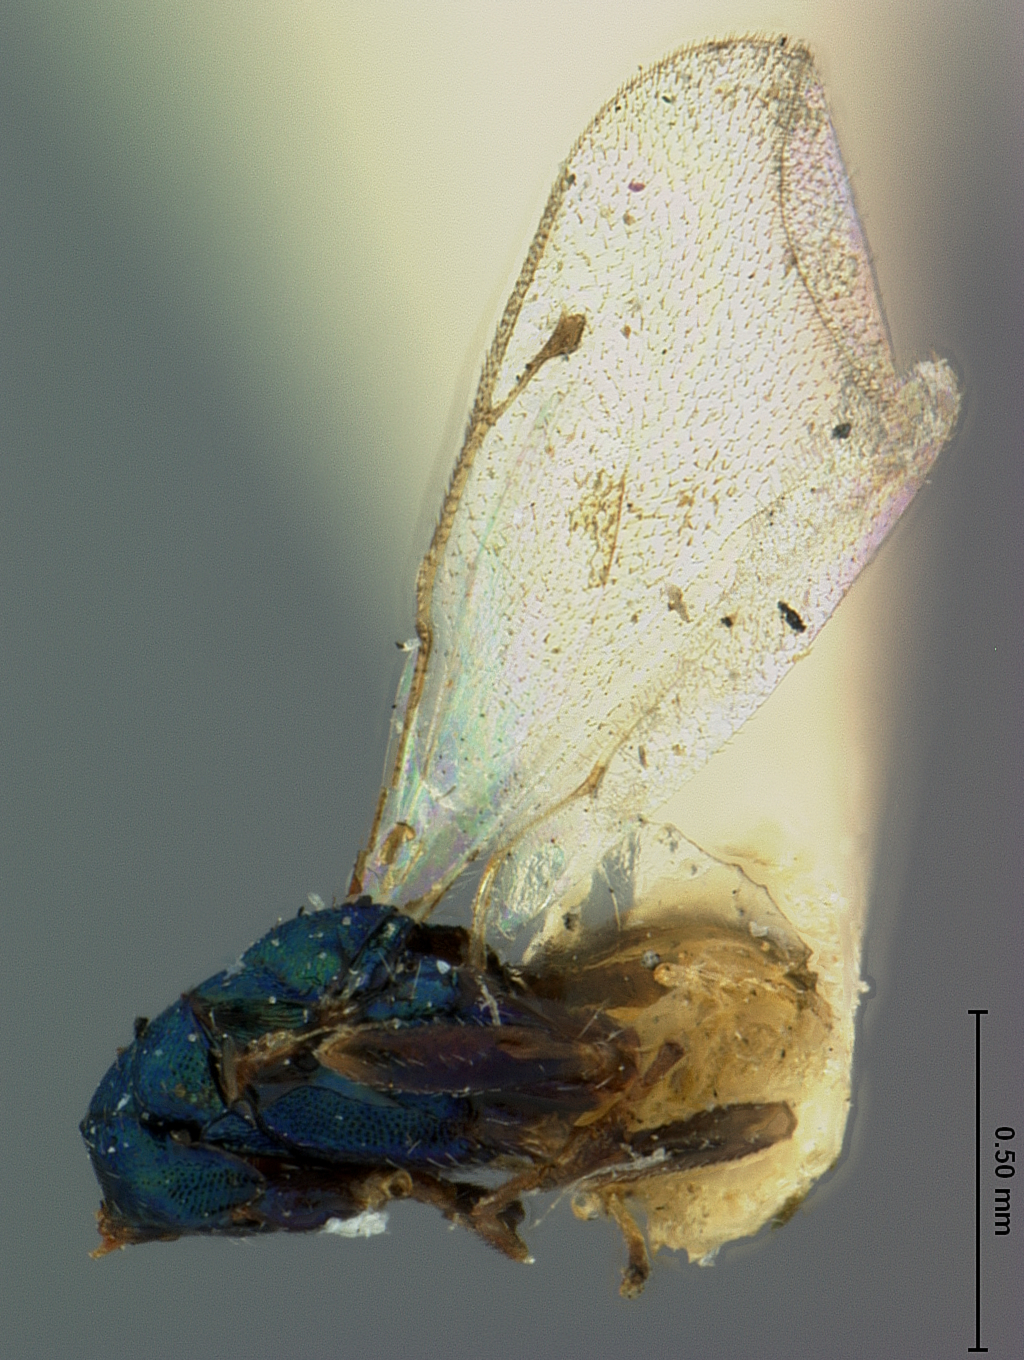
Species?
Platyterma fuscipes
